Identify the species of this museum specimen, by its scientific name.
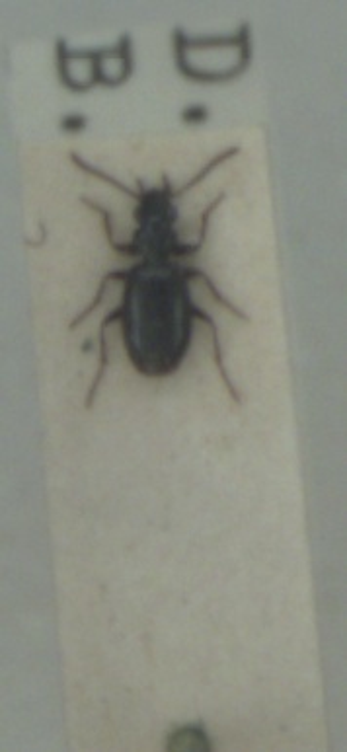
Syntomus truncatellus
